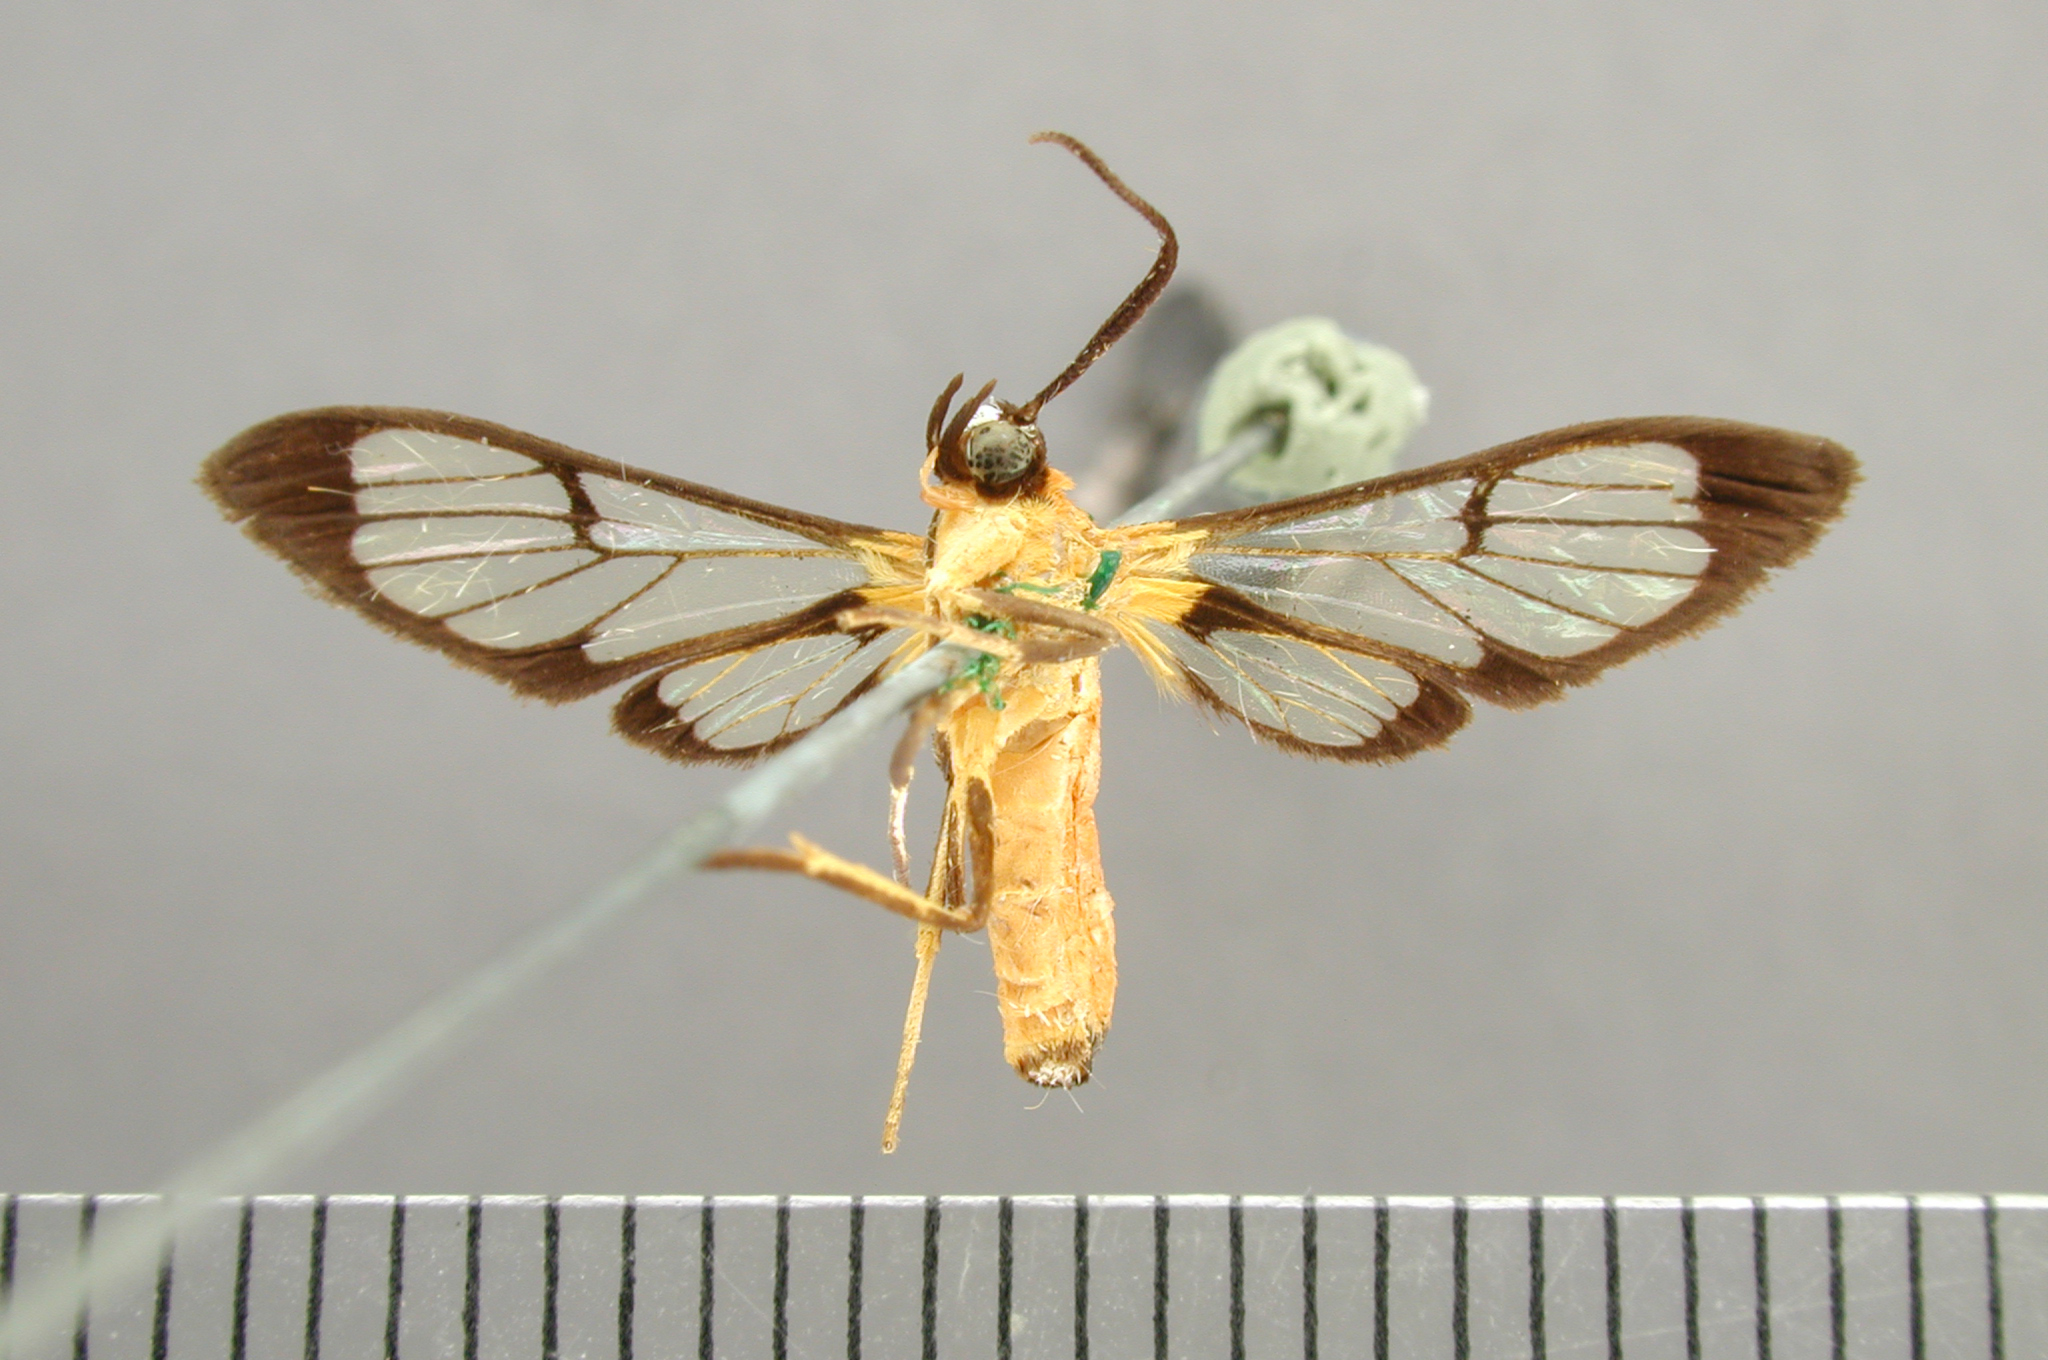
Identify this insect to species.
Loxophlebia egregia
